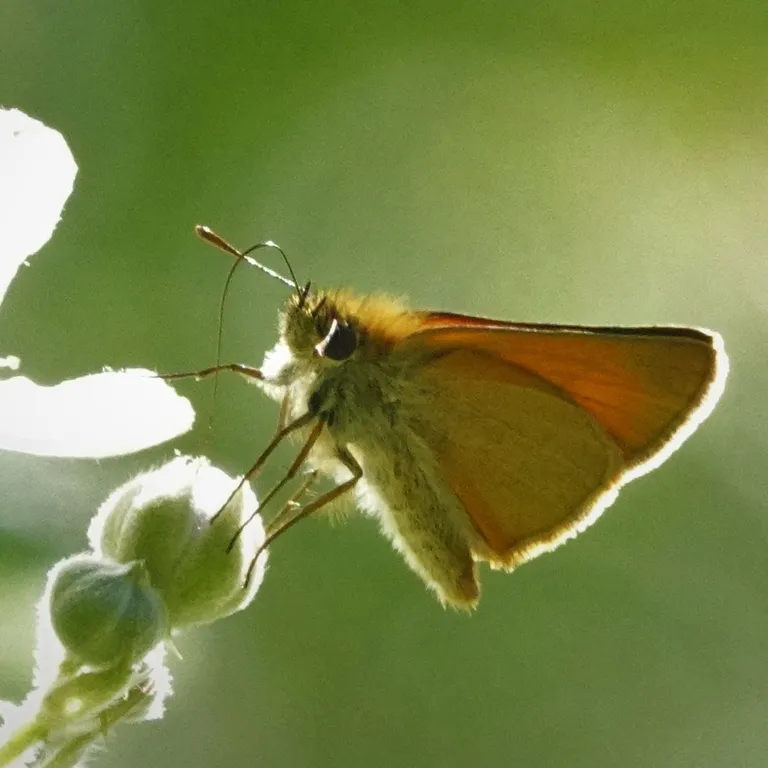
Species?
Thymelicus sylvestris
